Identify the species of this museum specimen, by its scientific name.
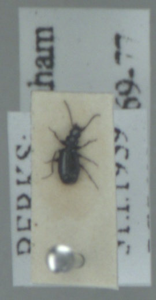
Microlestes maurus
